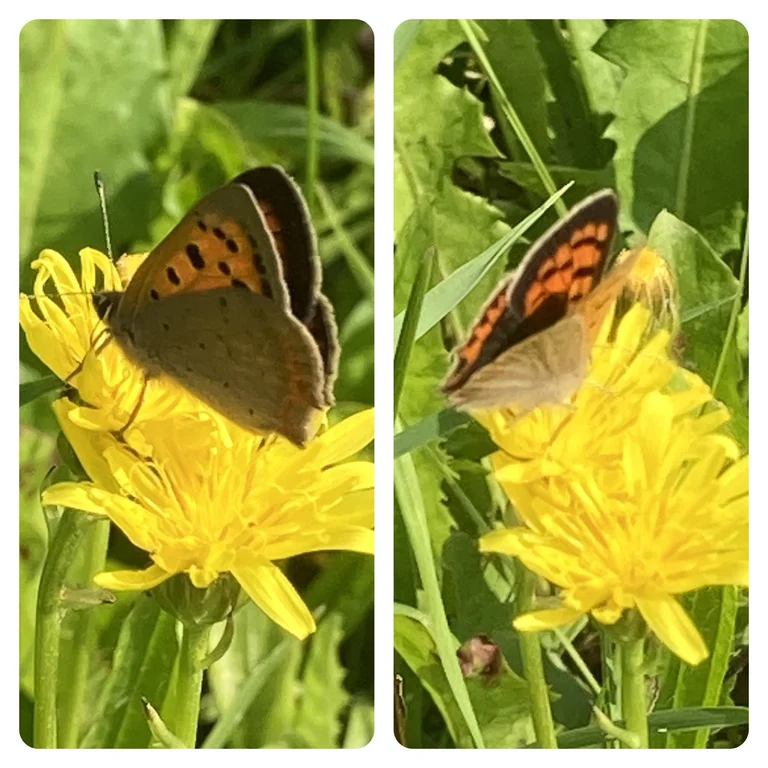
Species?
Lycaena phlaeas
